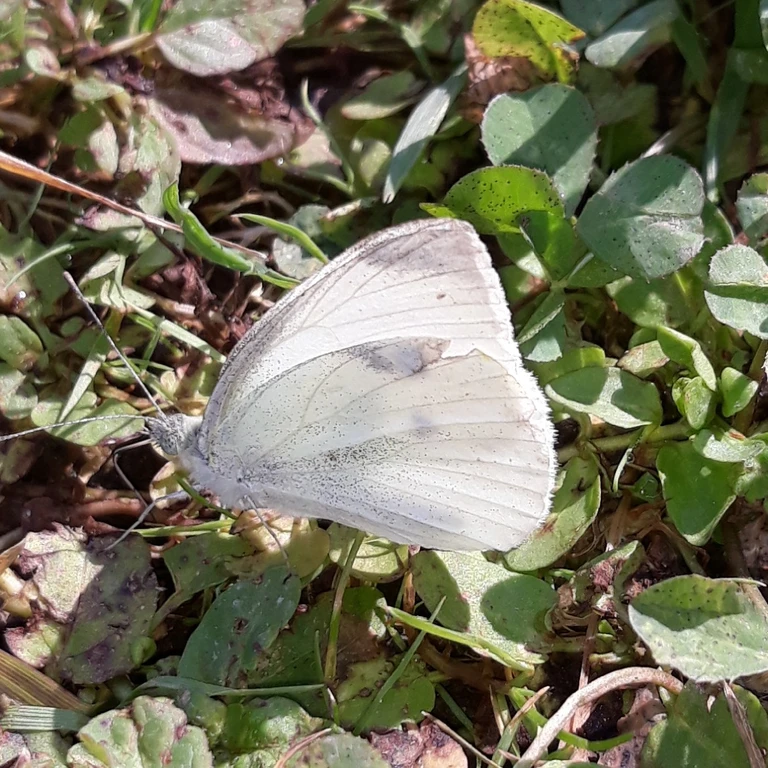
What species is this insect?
Pieris rapae
